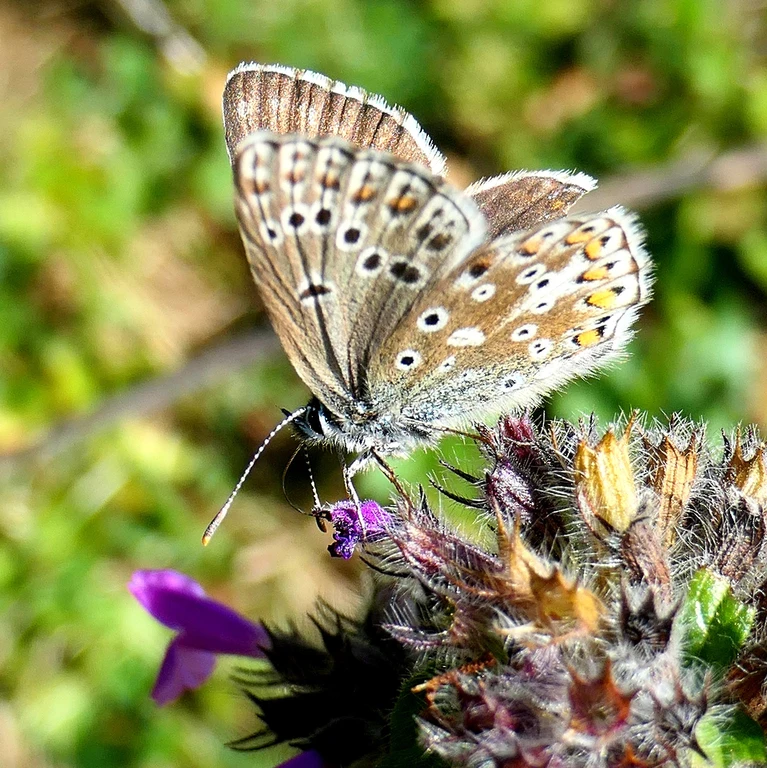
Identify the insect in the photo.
Lysandra coridon
